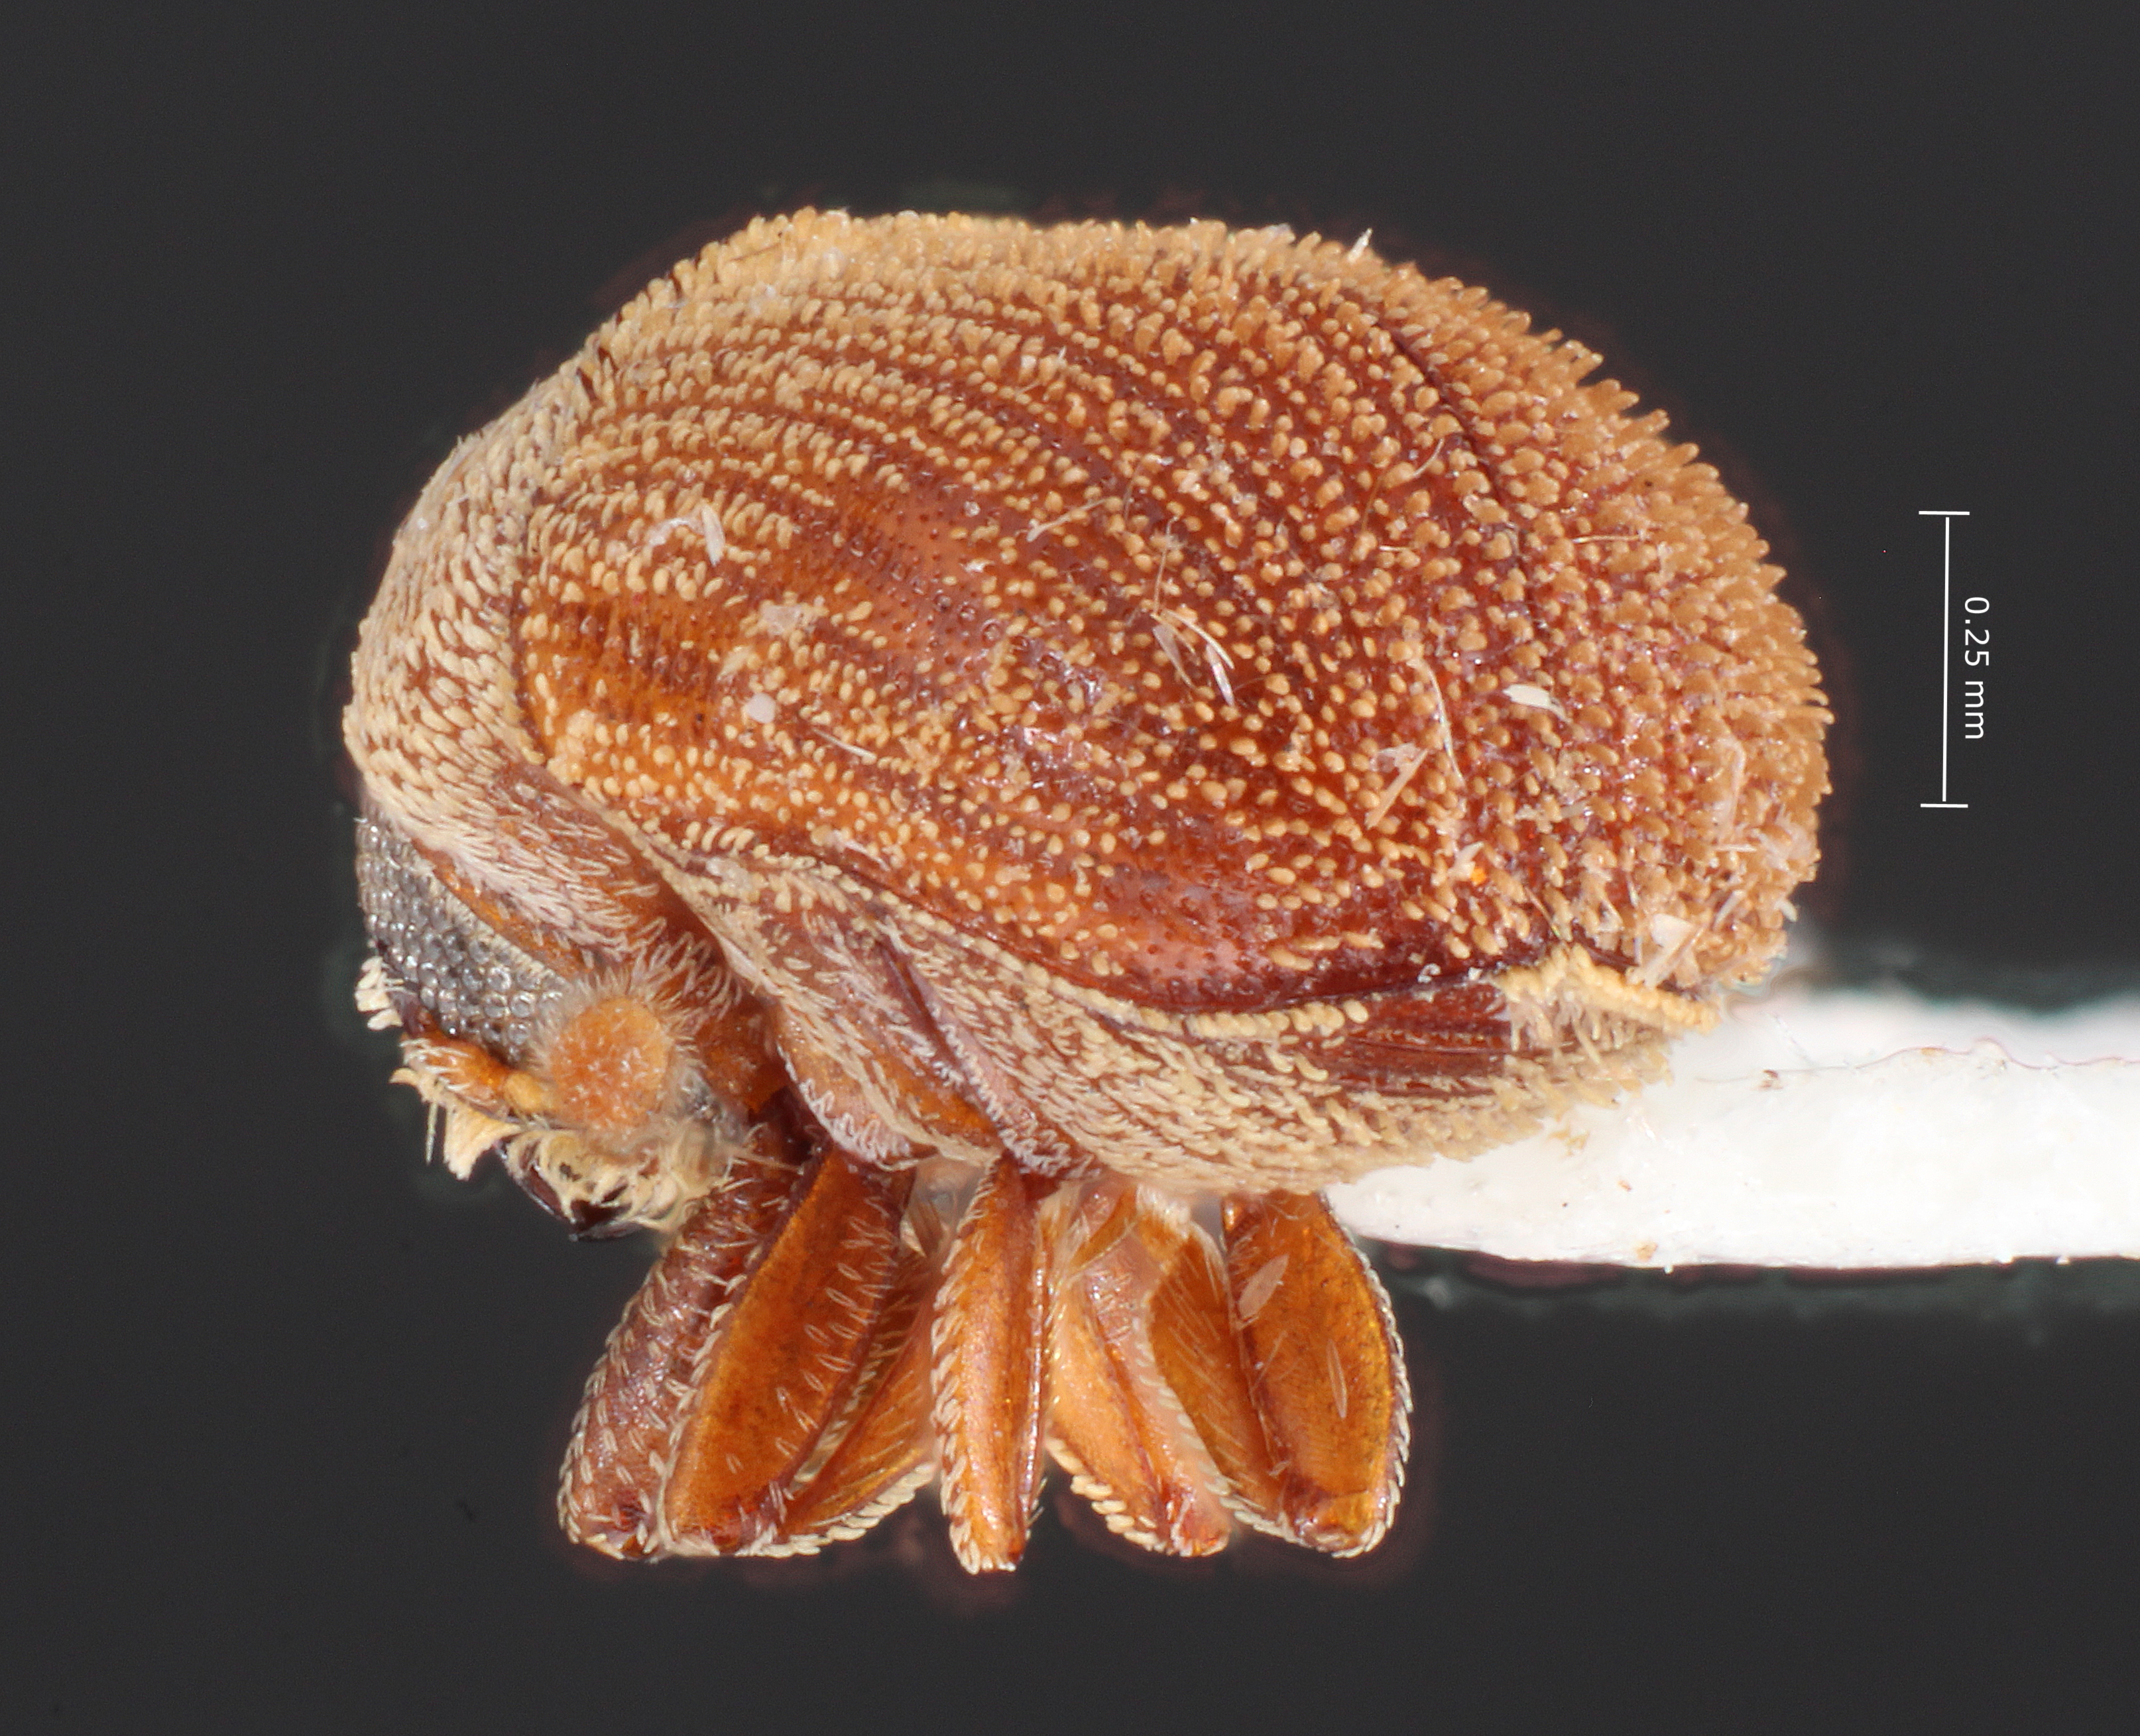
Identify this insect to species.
Chaetophloeus mandibularis
